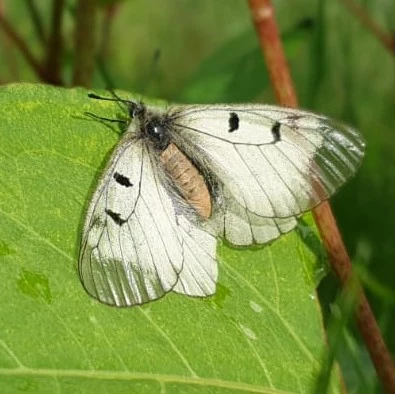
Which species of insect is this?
Parnassius mnemosyne
